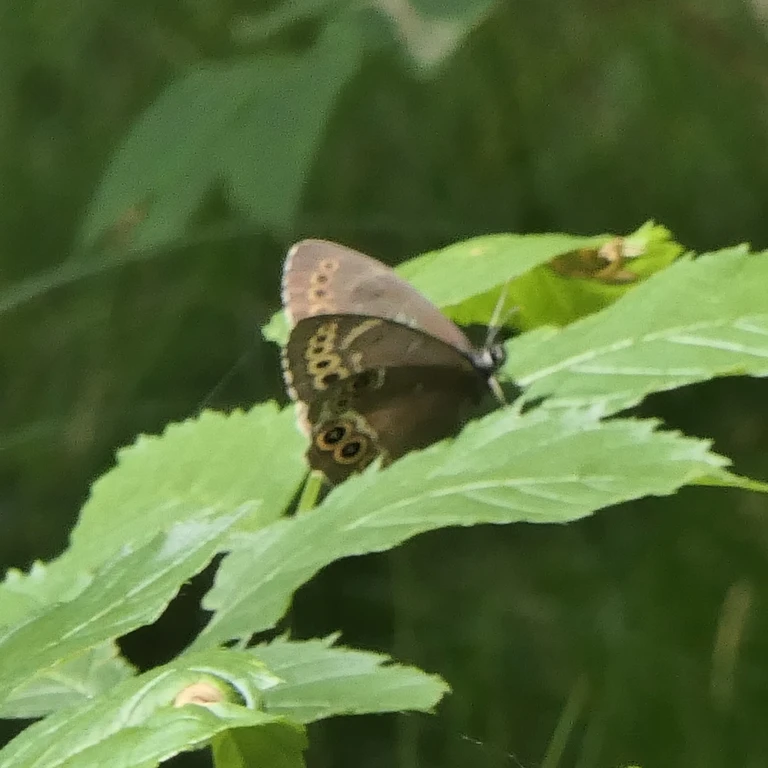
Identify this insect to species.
Lopinga achine (also Pararge achine)
